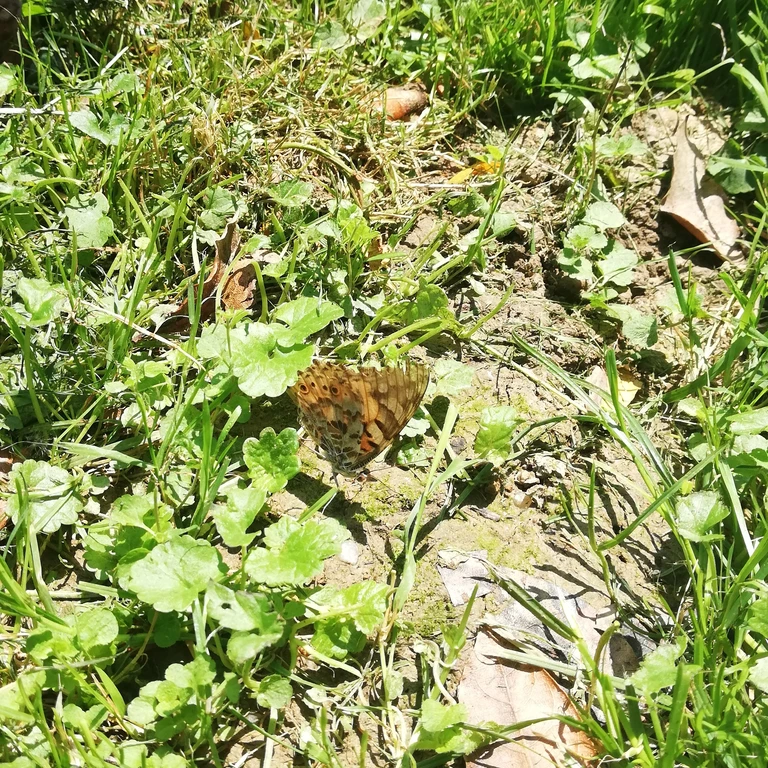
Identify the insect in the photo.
Vanessa cardui
